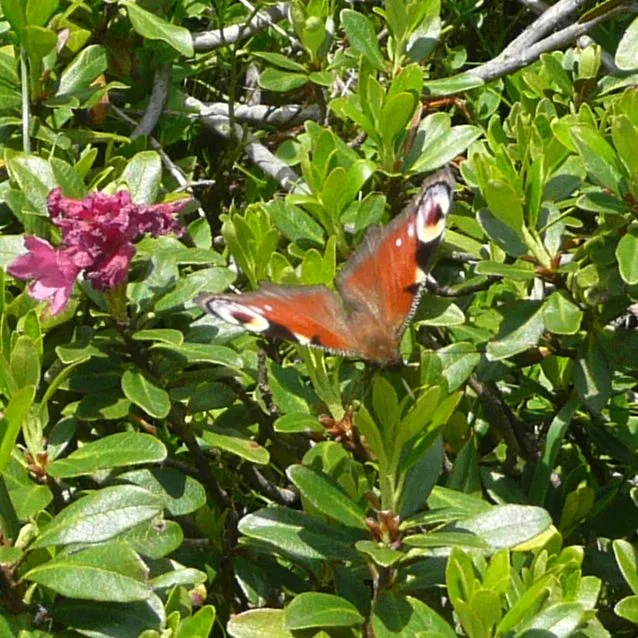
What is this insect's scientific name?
Aglais io
